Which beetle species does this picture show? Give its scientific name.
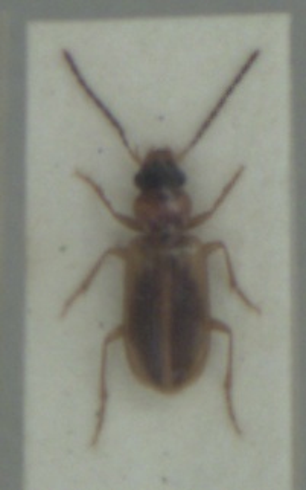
Anthracus consputus
